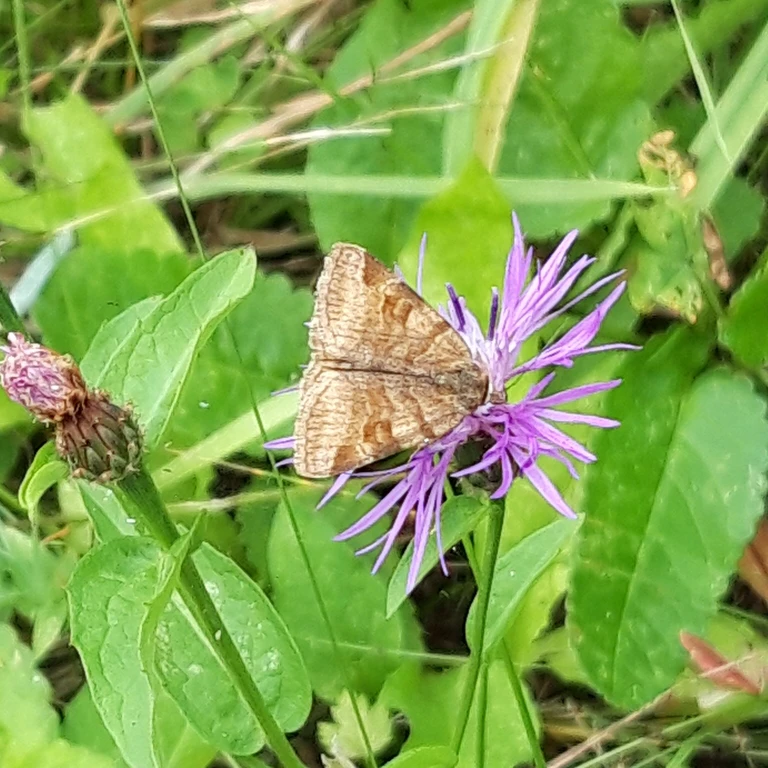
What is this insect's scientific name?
Euclidia glyphica
